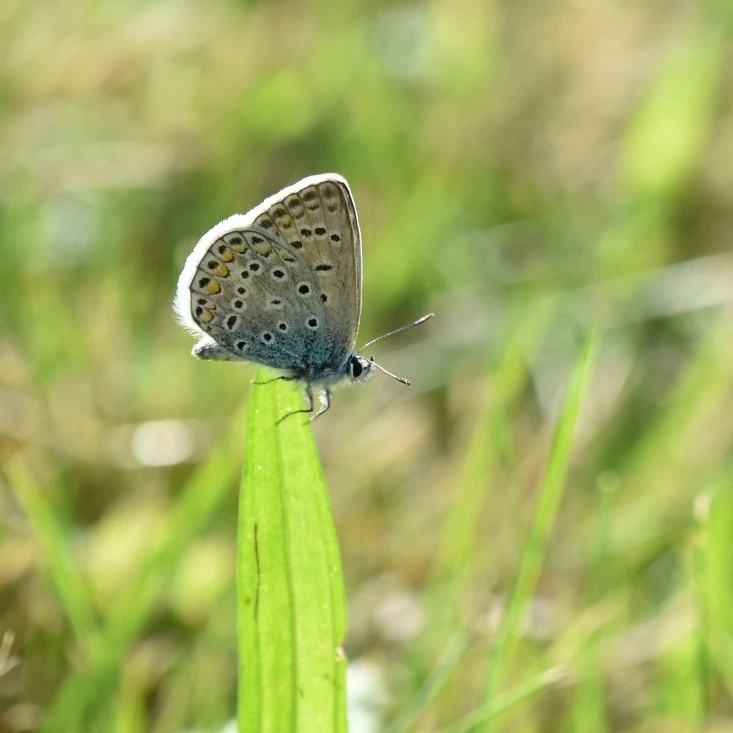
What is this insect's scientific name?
Polyommatus icarus
